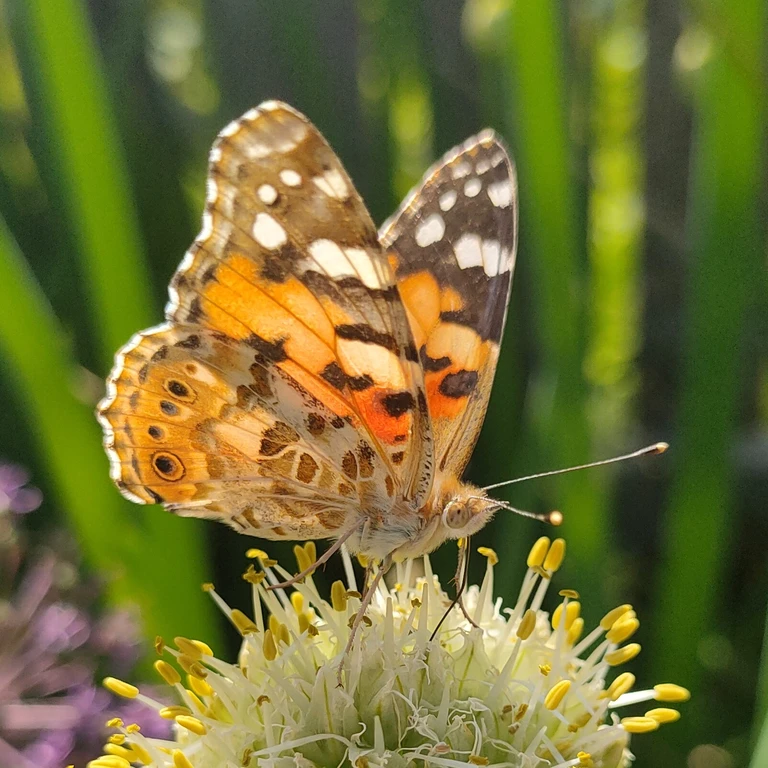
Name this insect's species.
Vanessa cardui
